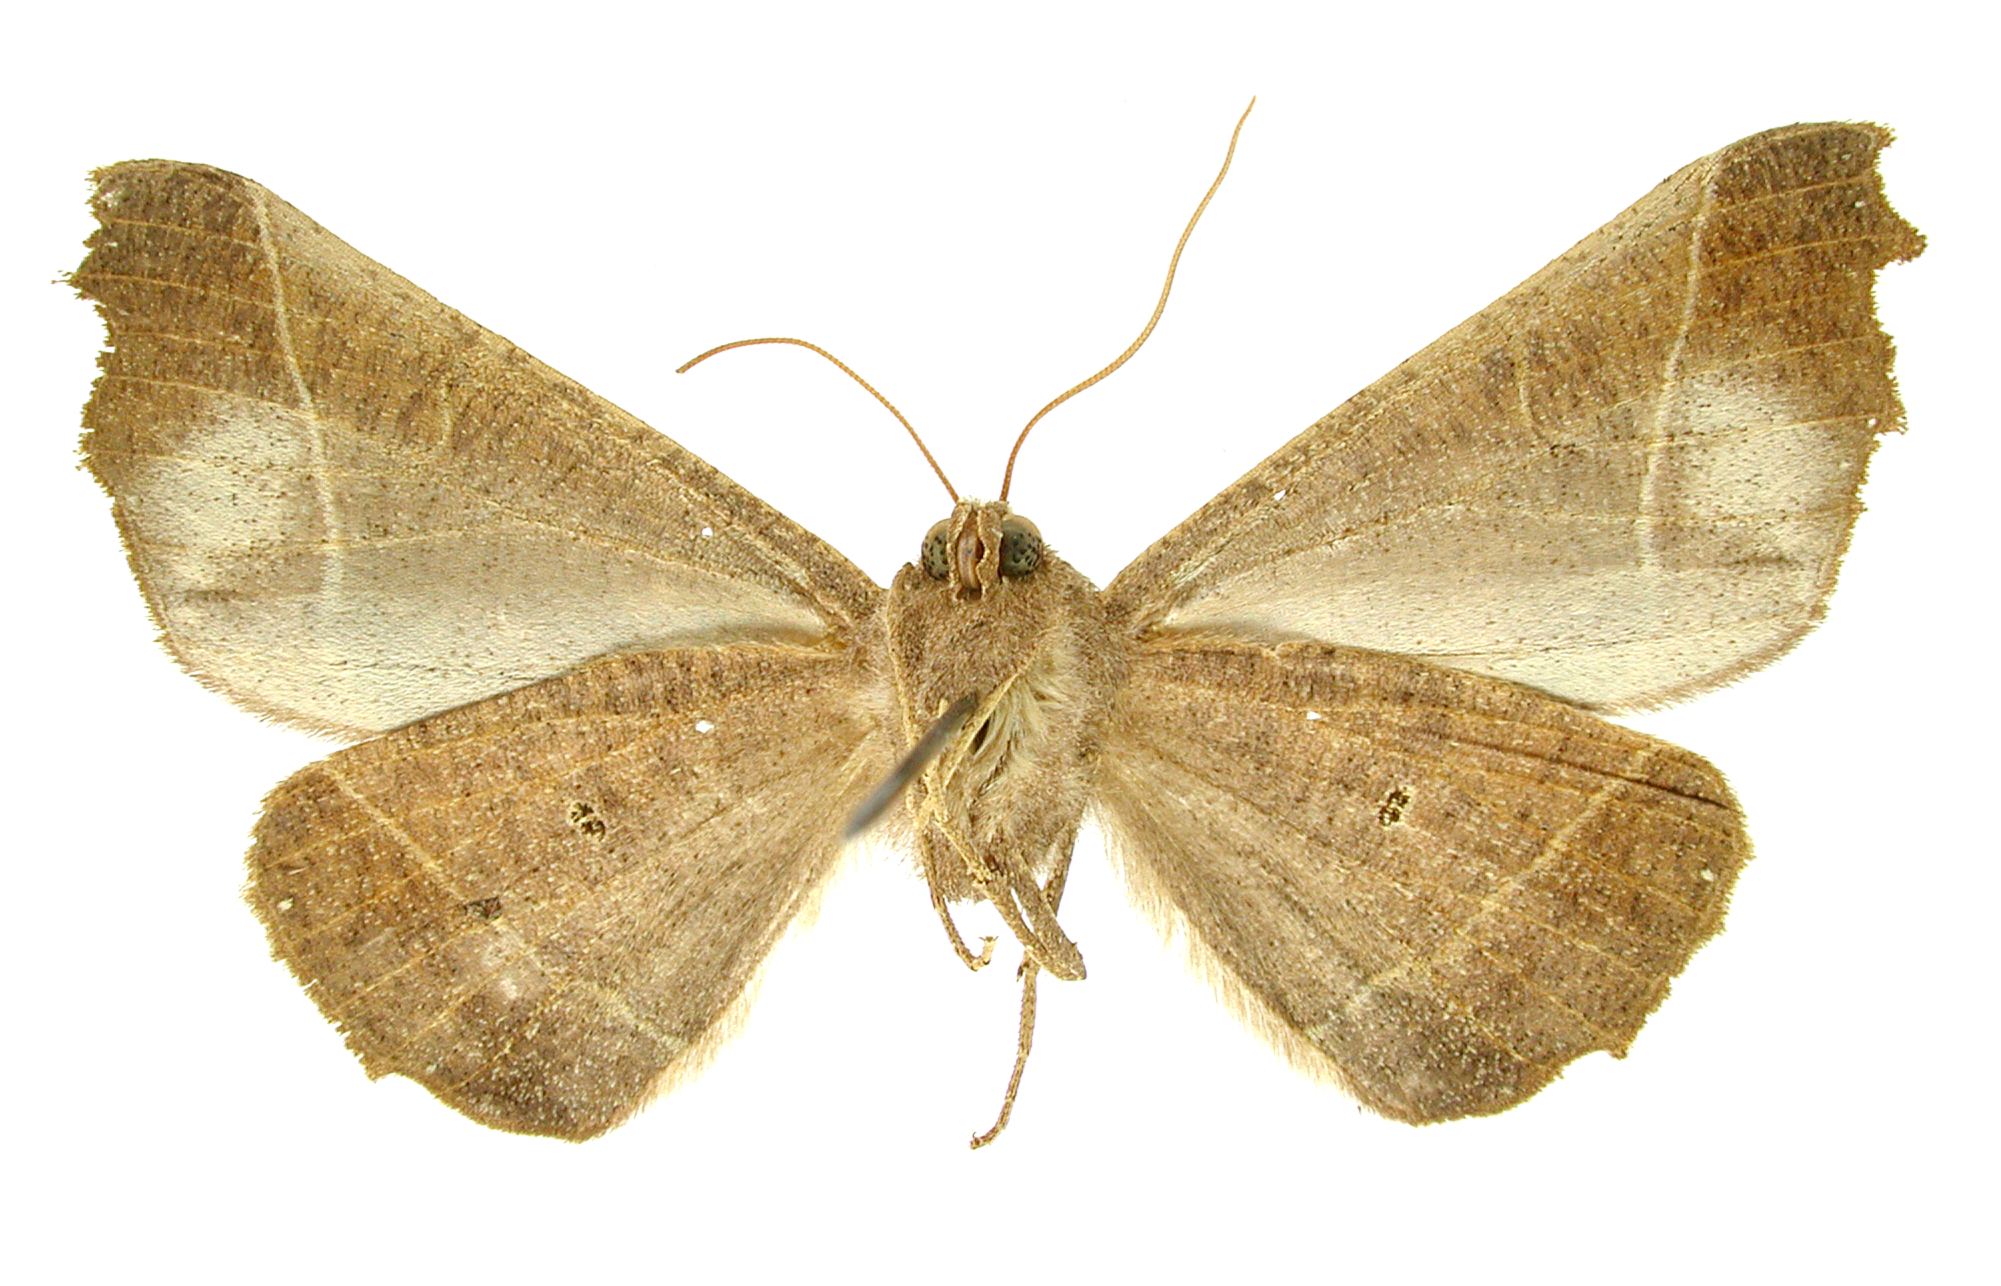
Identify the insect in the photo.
Pero diana
